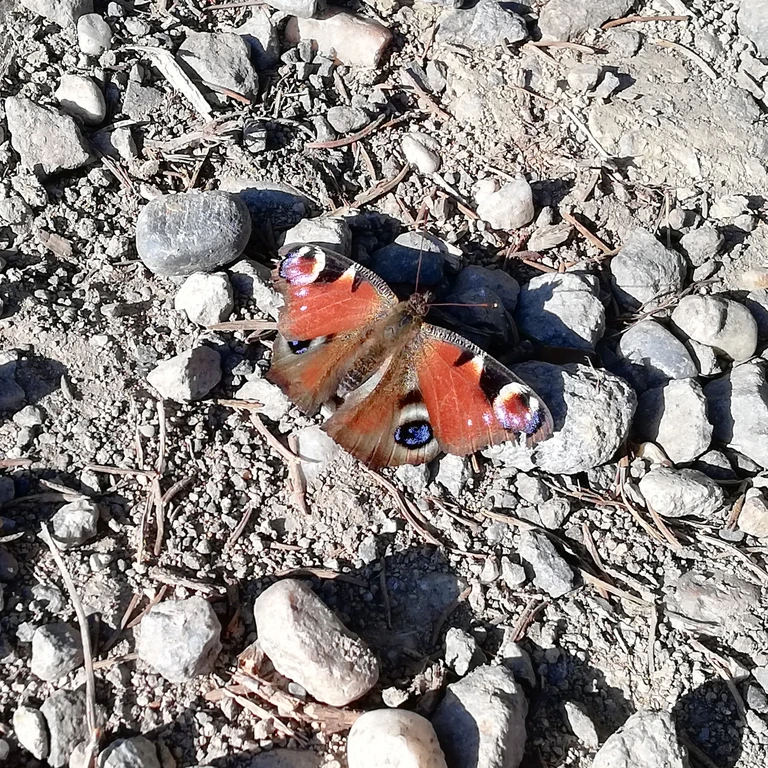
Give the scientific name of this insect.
Aglais io
